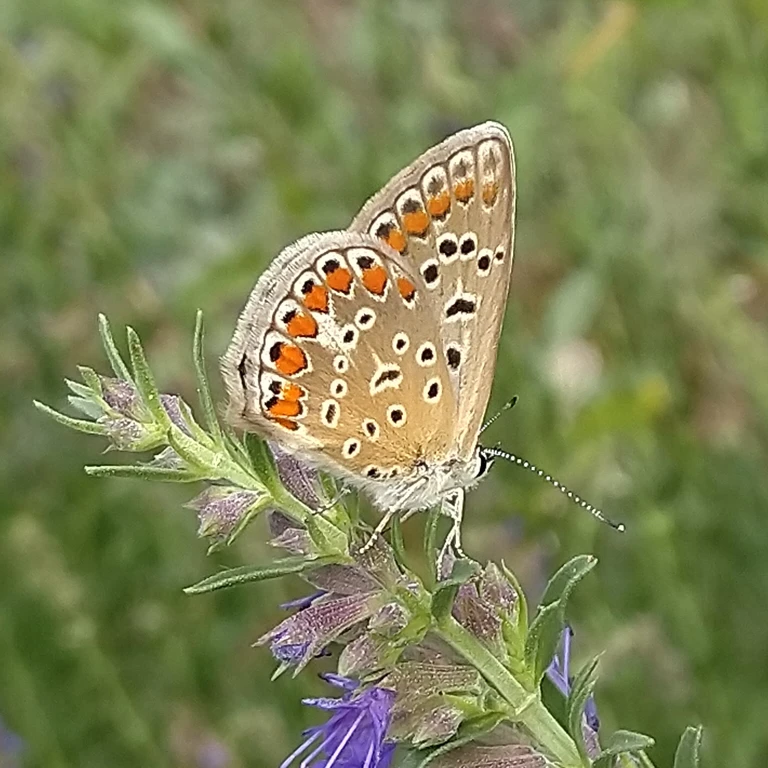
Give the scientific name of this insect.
Polyommatus icarus
